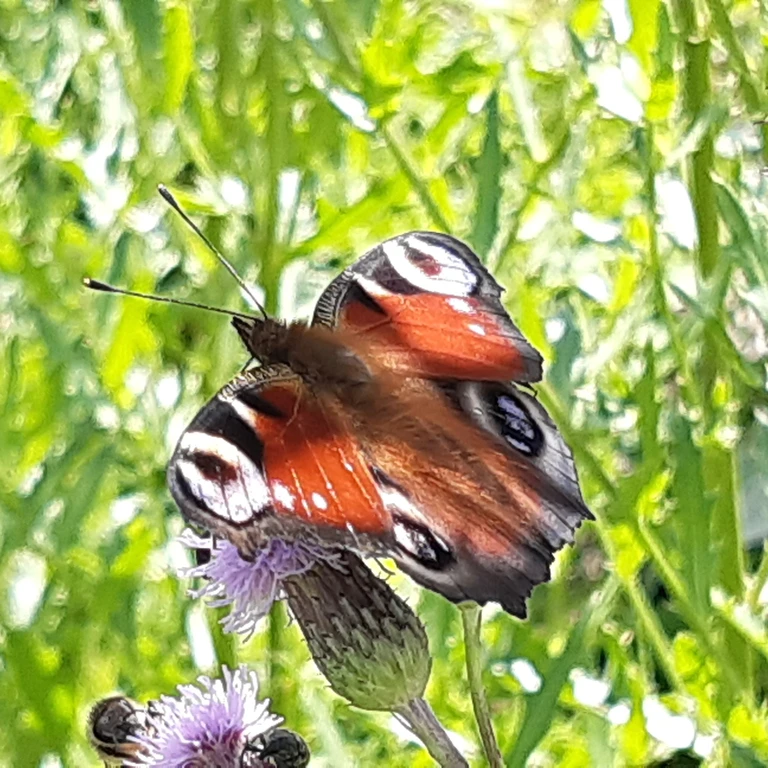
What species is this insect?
Aglais io
